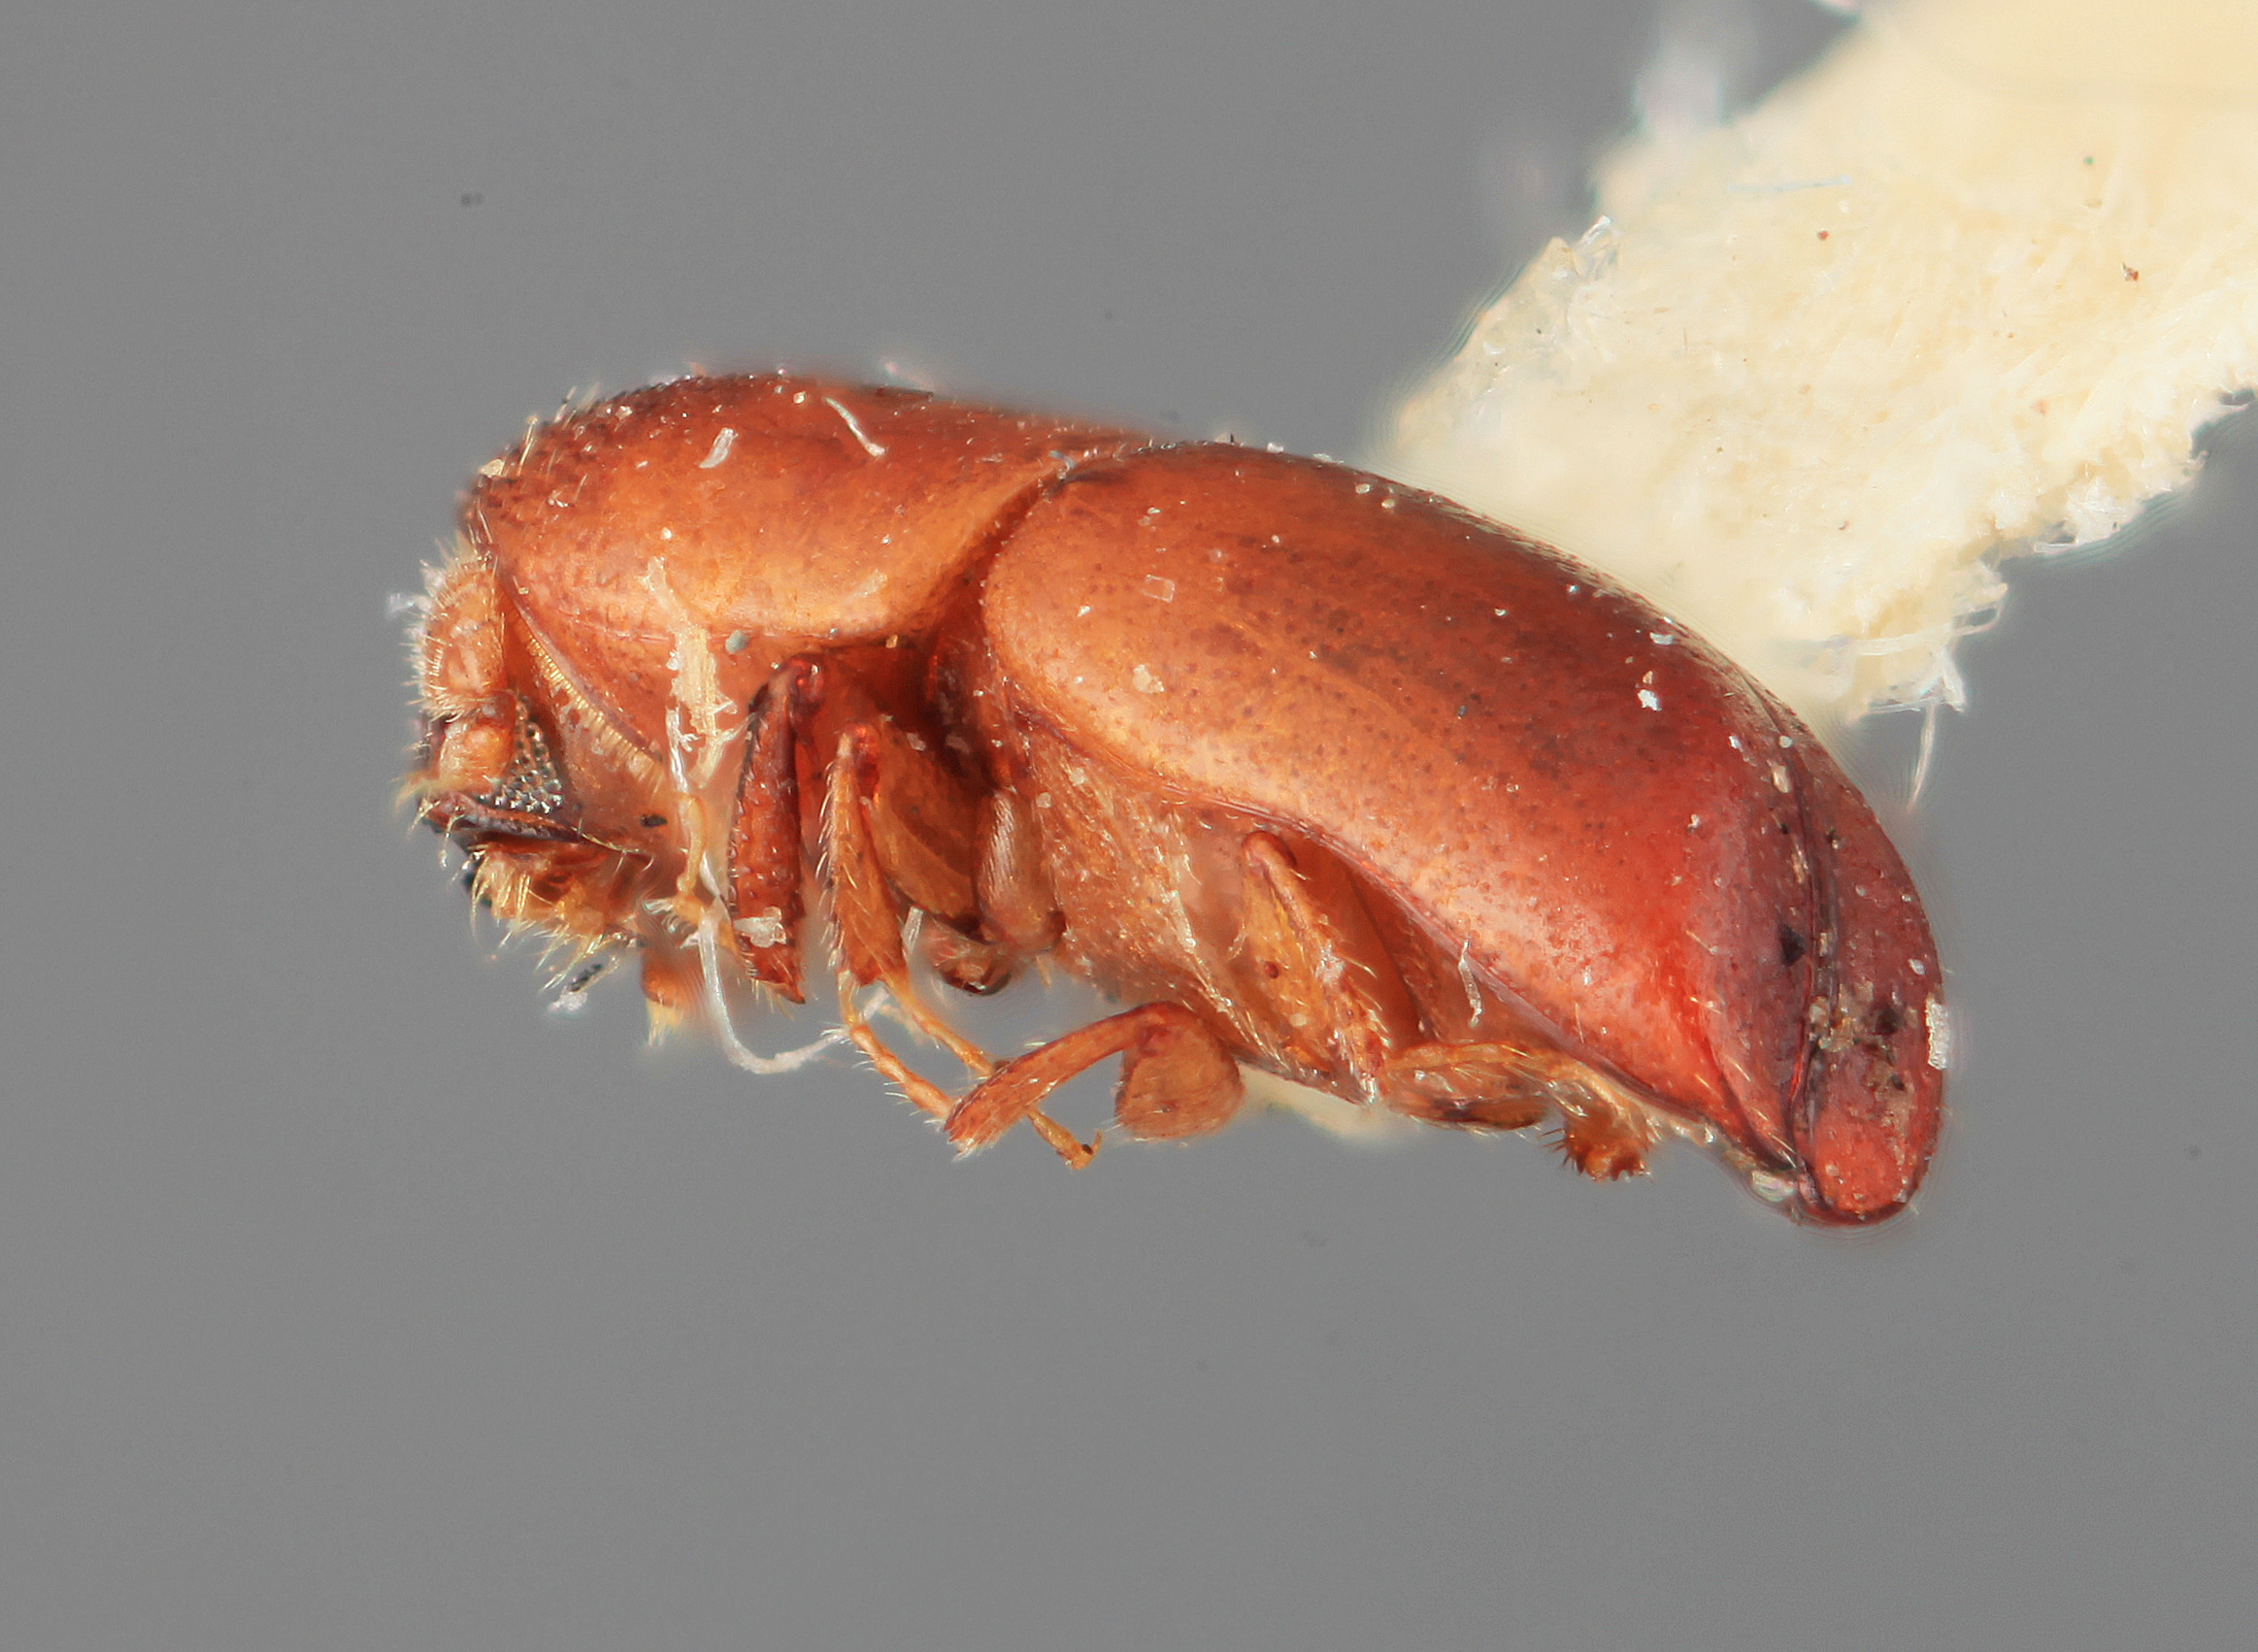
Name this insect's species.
Monarthrum marginatum
